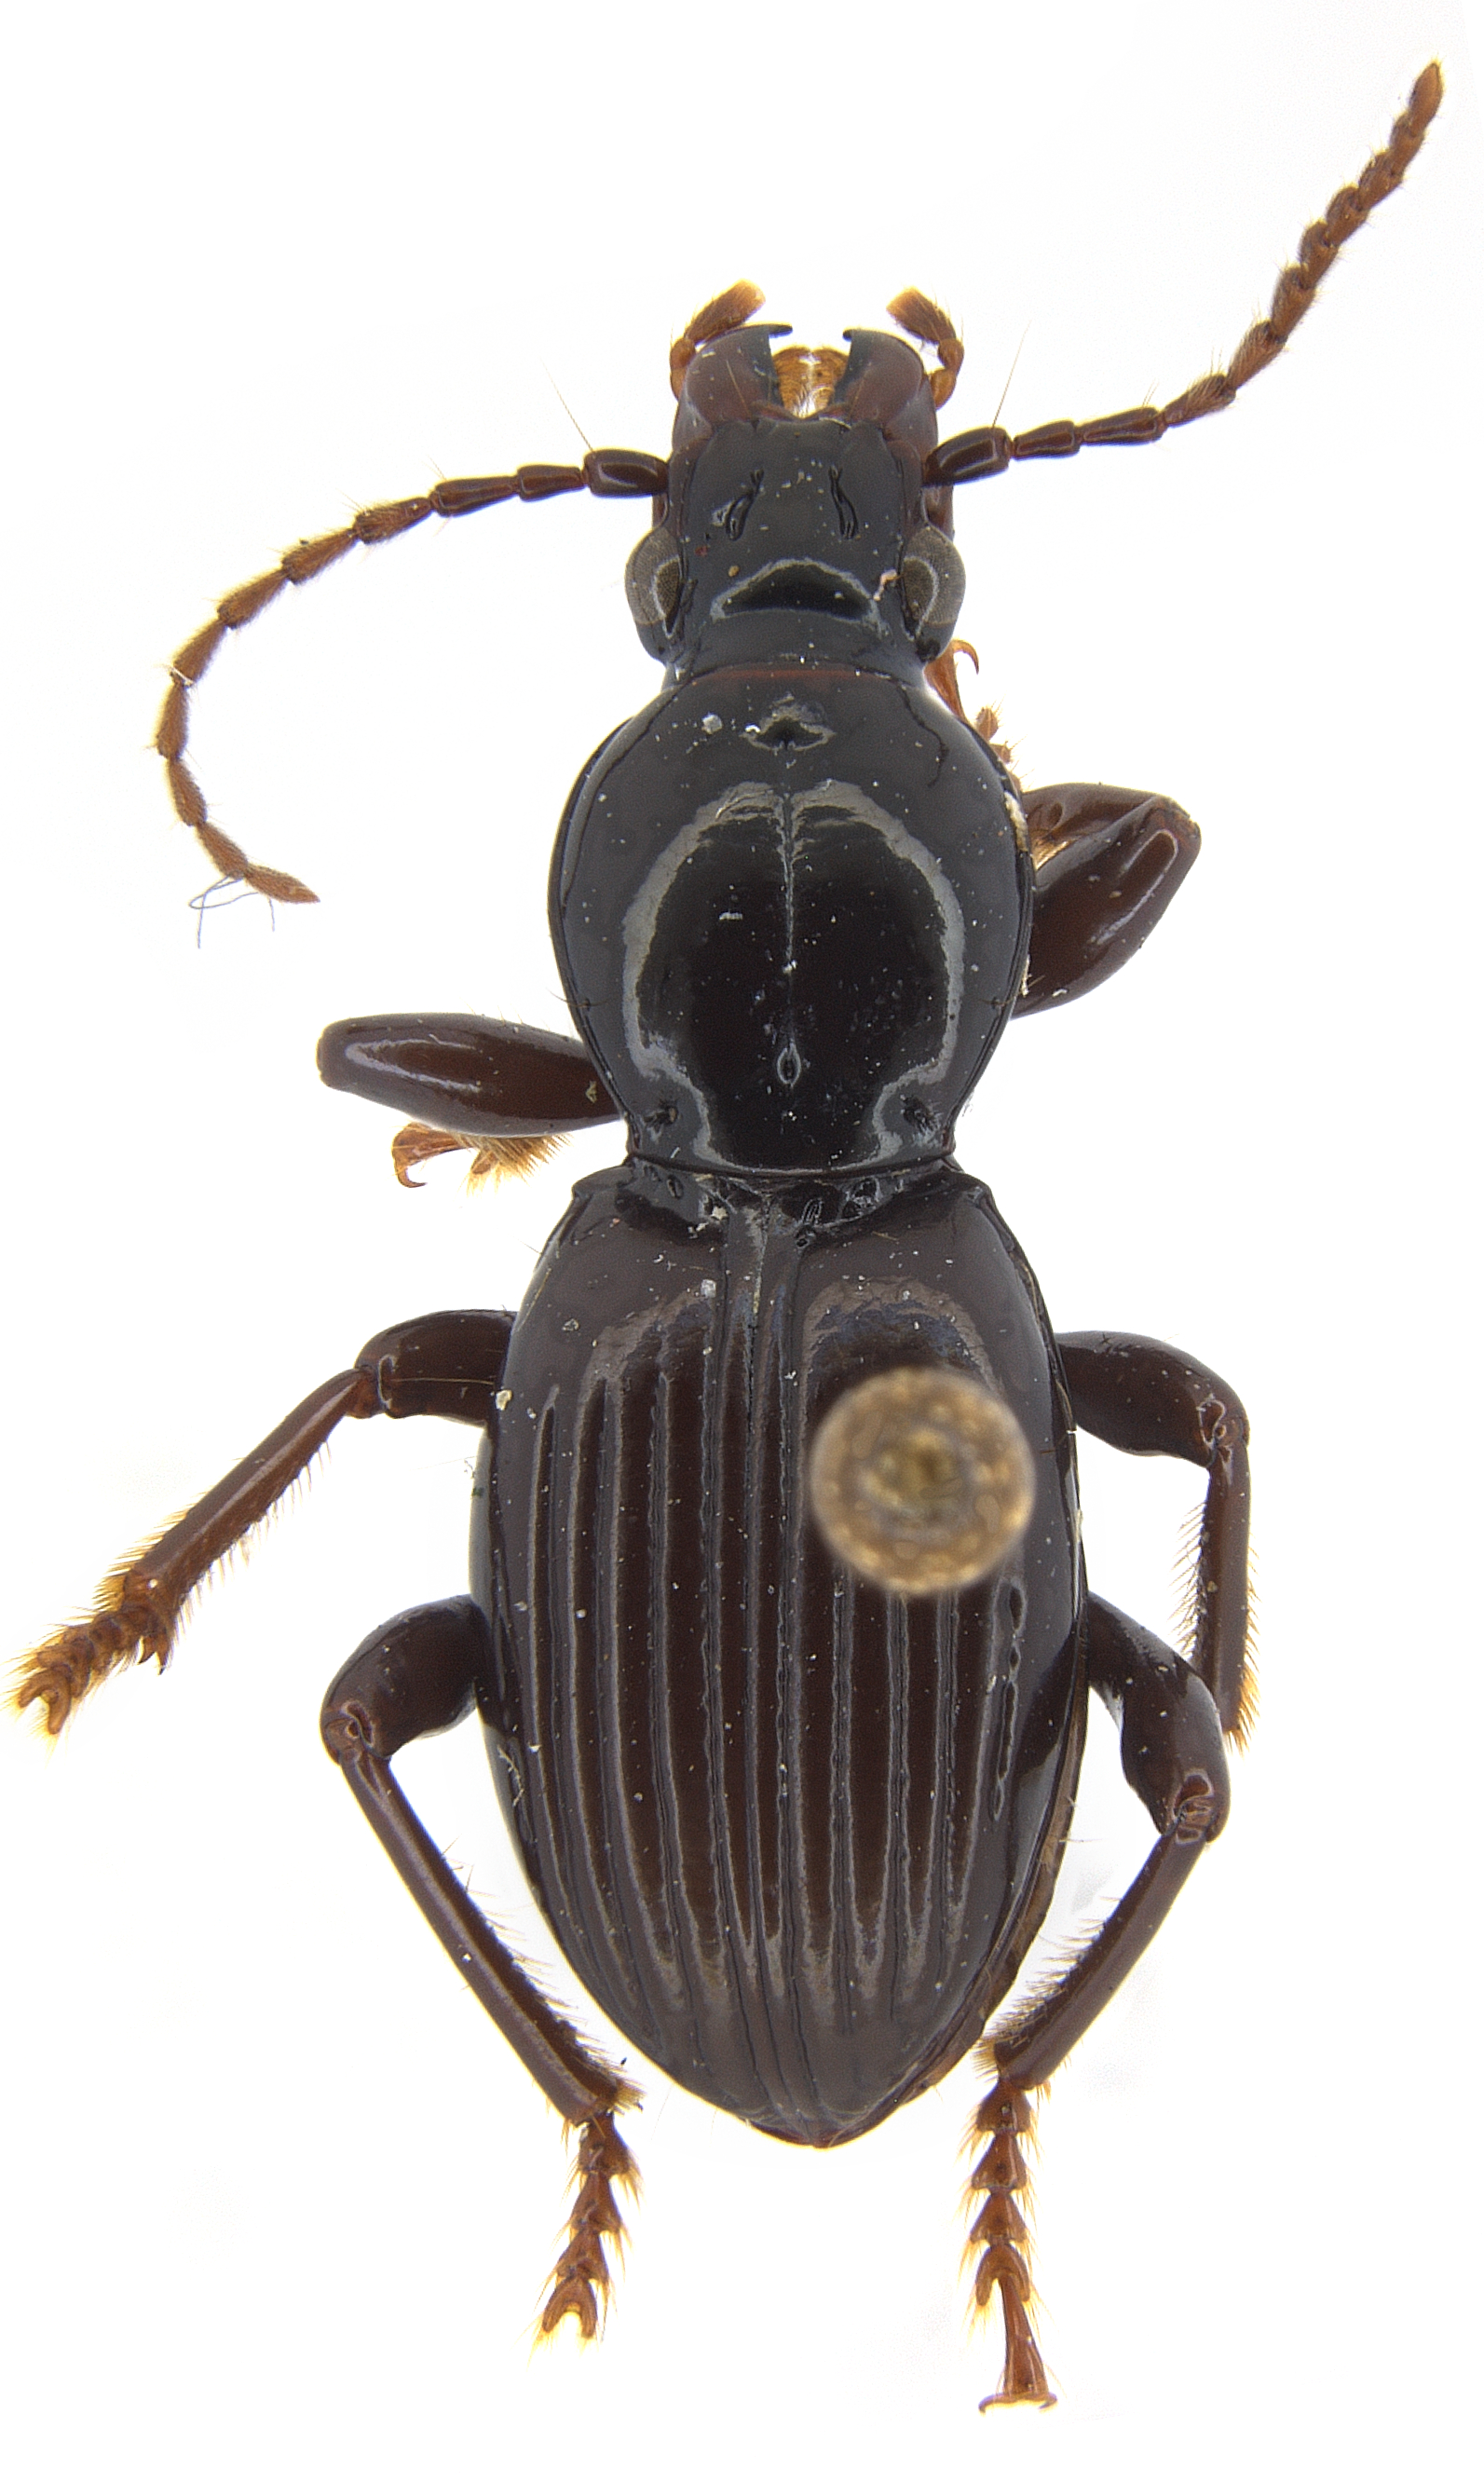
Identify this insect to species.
Pelecium sulcipenne
